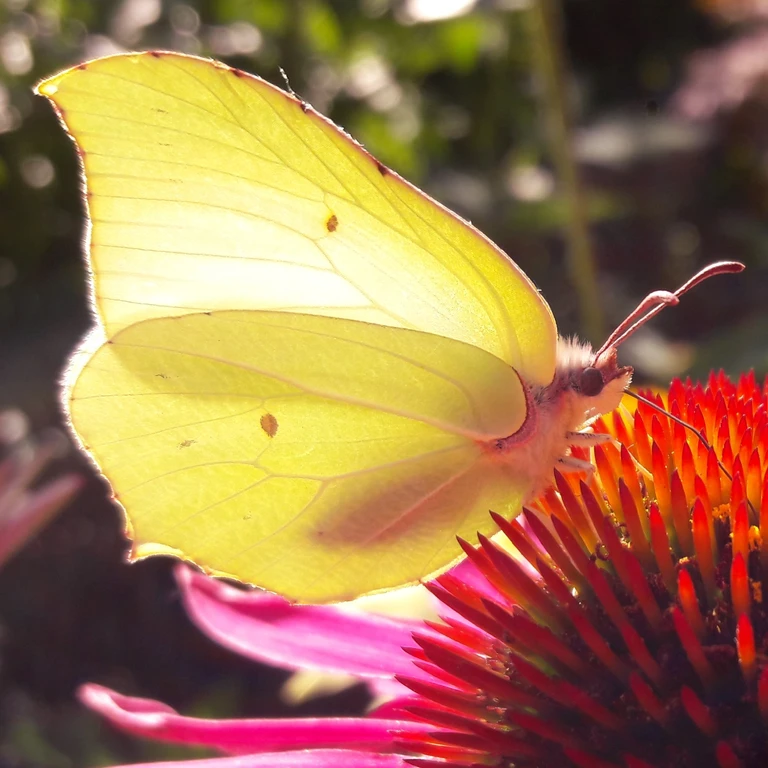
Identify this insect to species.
Gonepteryx rhamni
